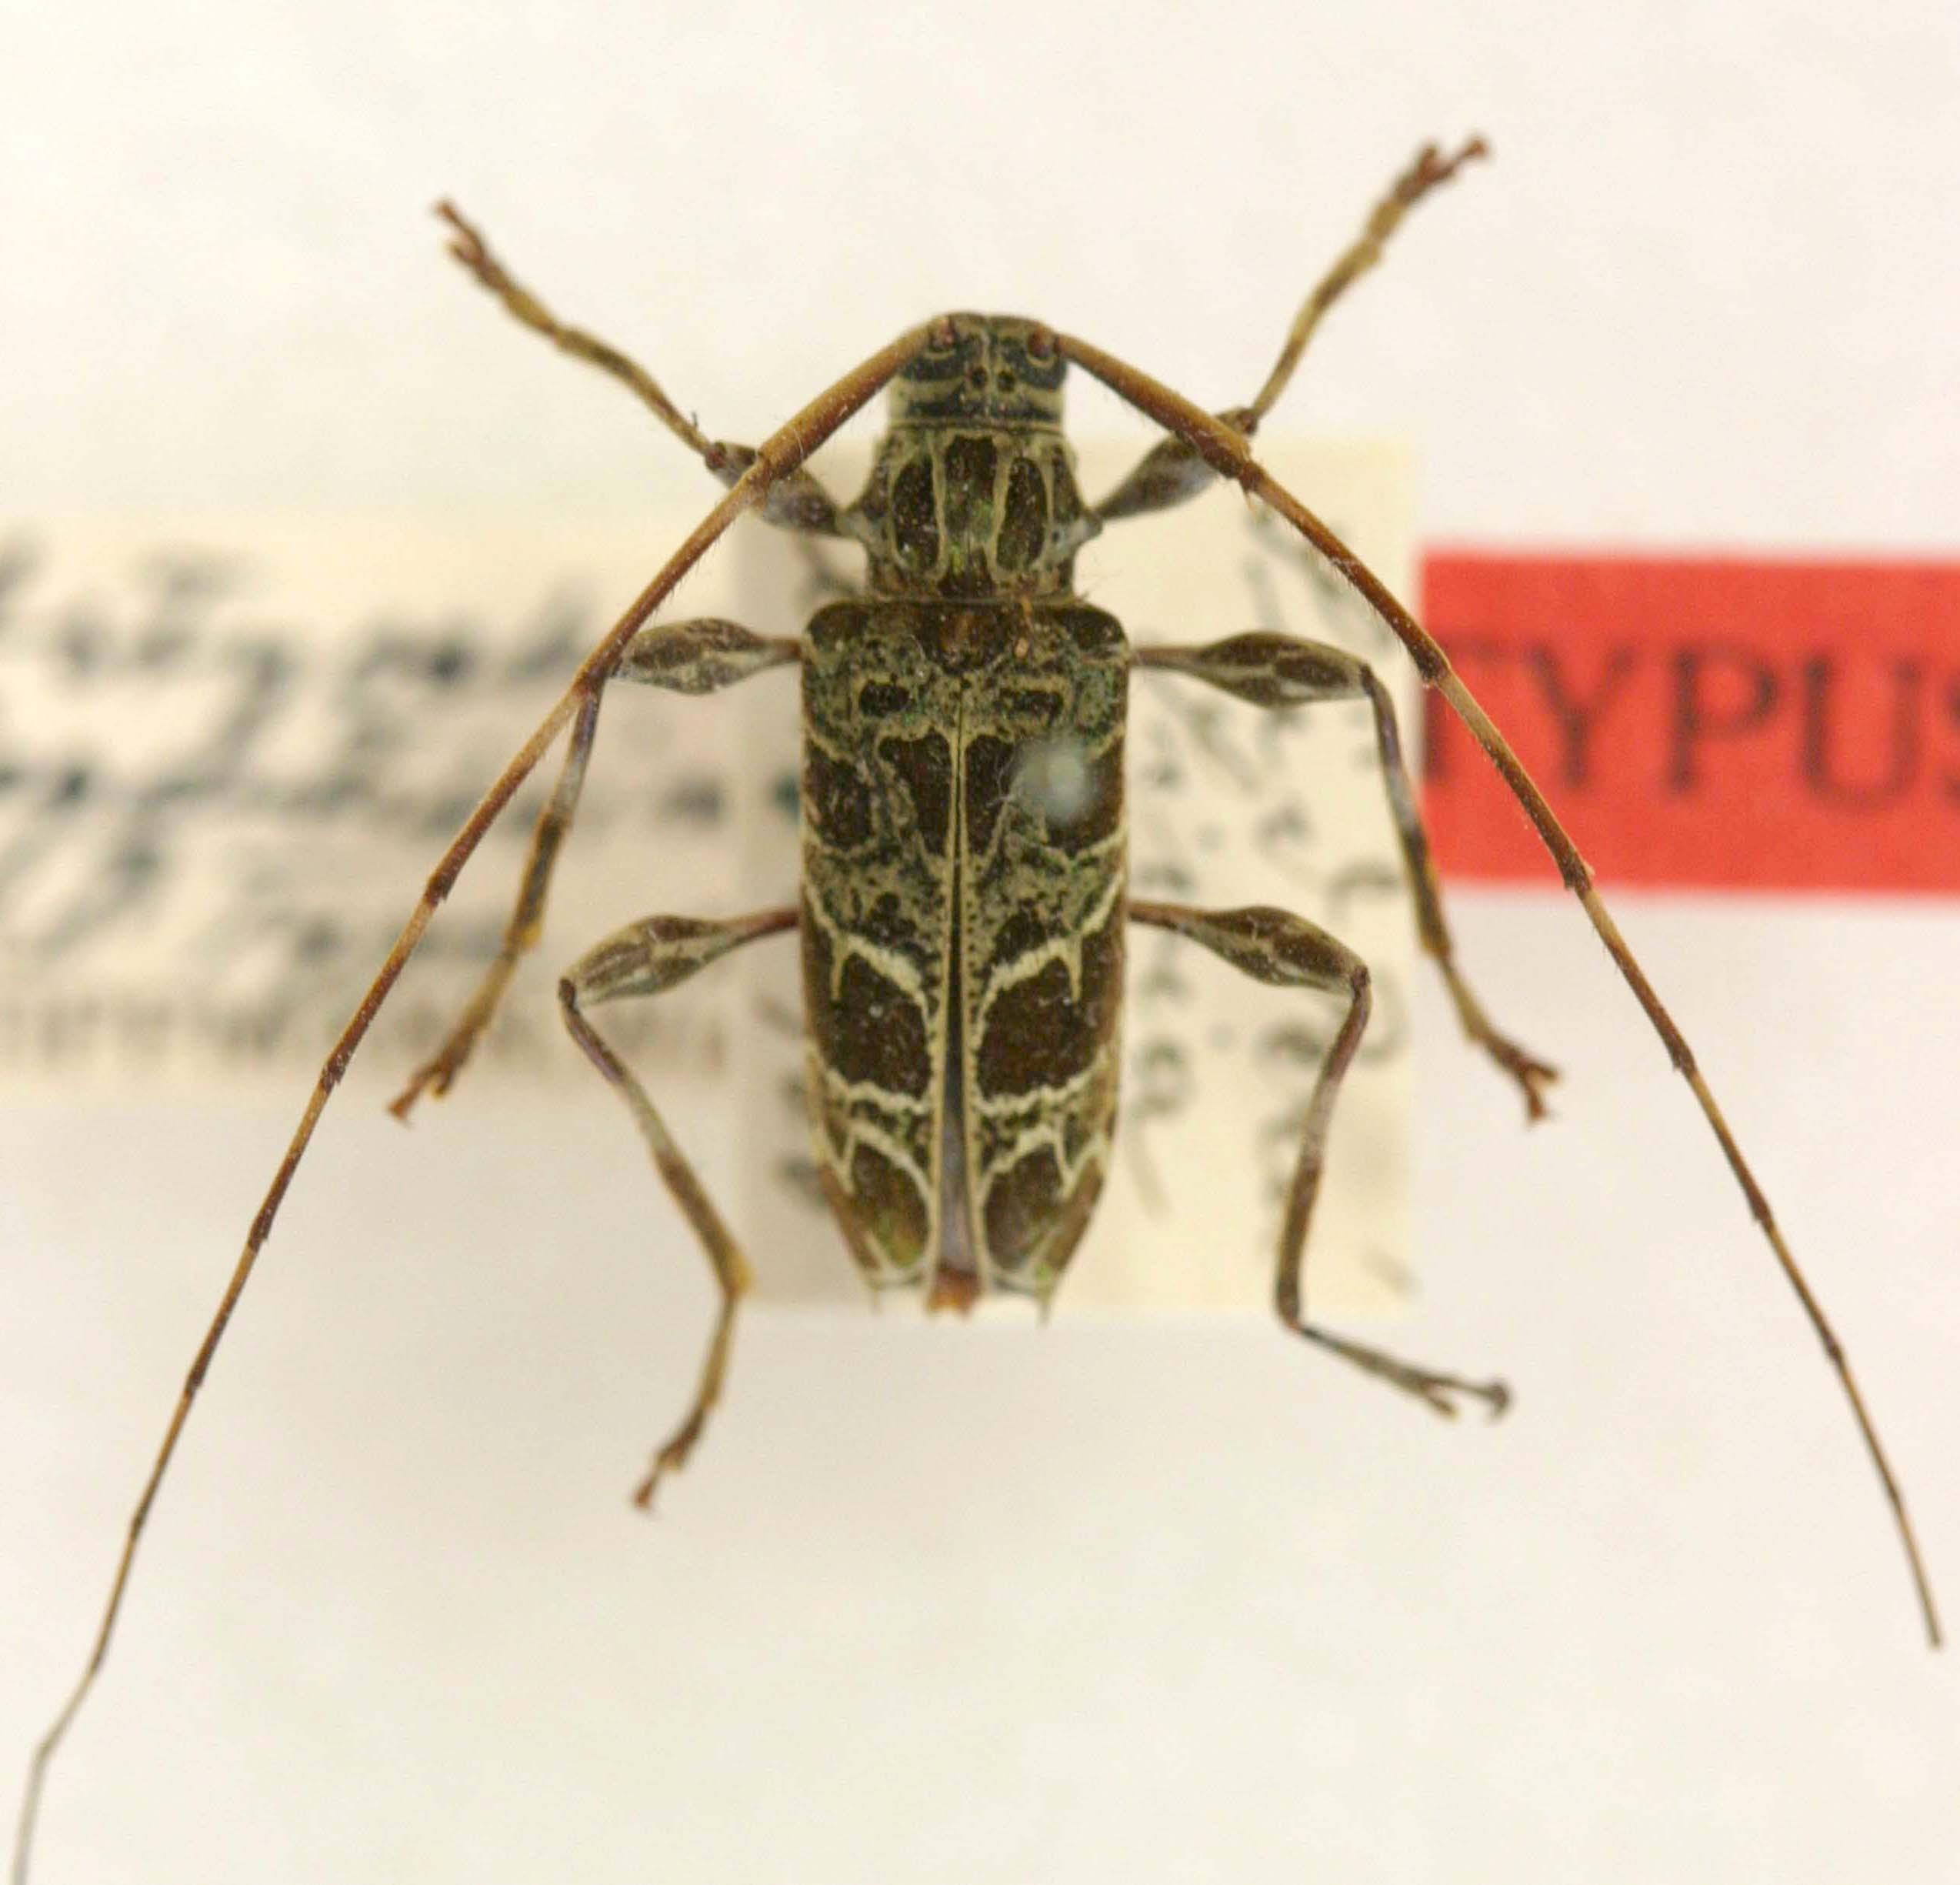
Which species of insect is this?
Granastyochus elegantissimus (also Astyochus elegantissimus)
